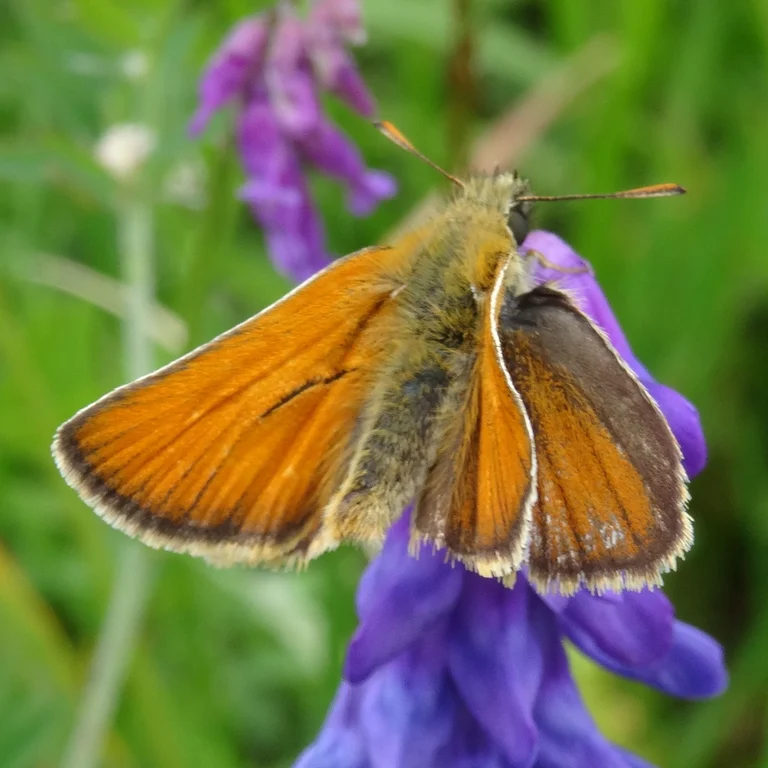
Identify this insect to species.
Thymelicus sylvestris
